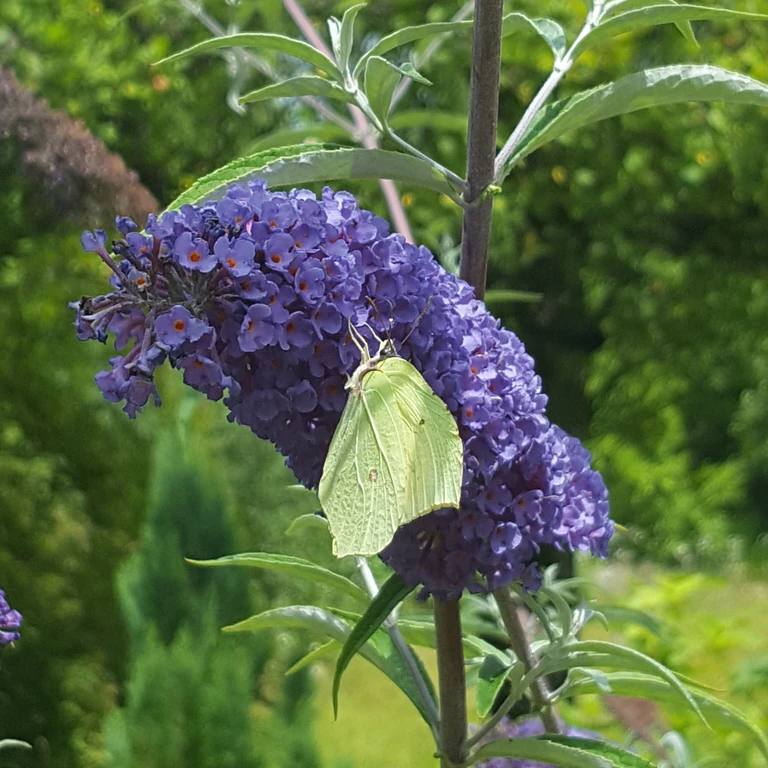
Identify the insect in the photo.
Gonepteryx rhamni
